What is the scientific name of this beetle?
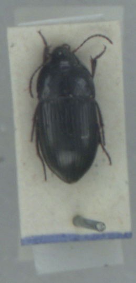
Amara communis
